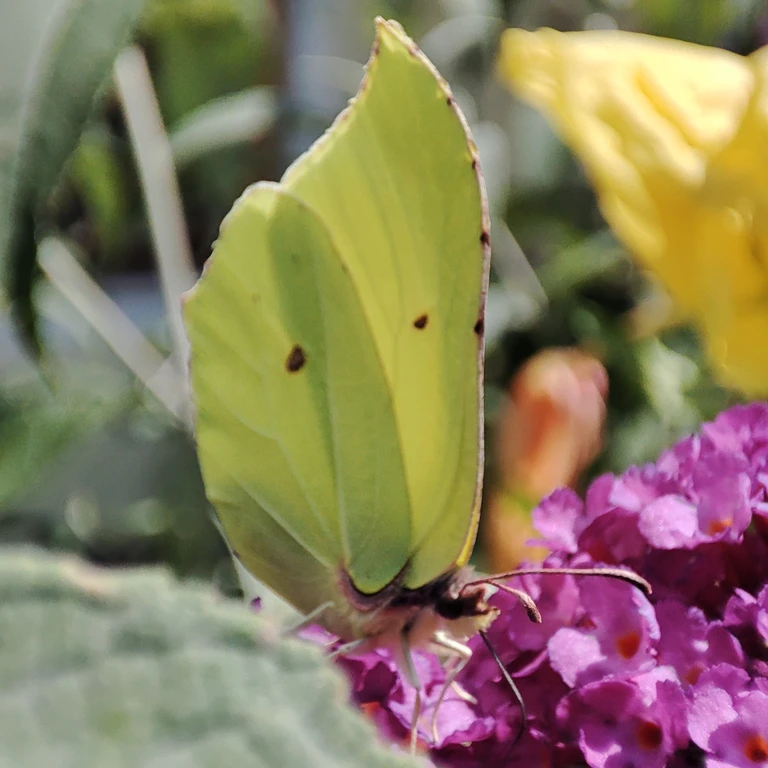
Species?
Gonepteryx rhamni
